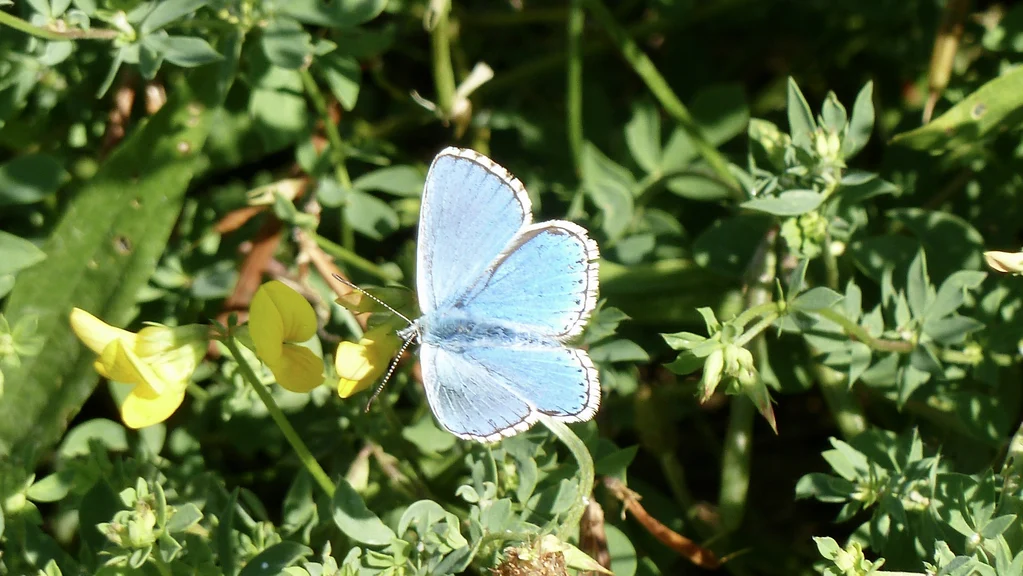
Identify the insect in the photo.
Lysandra bellargus
